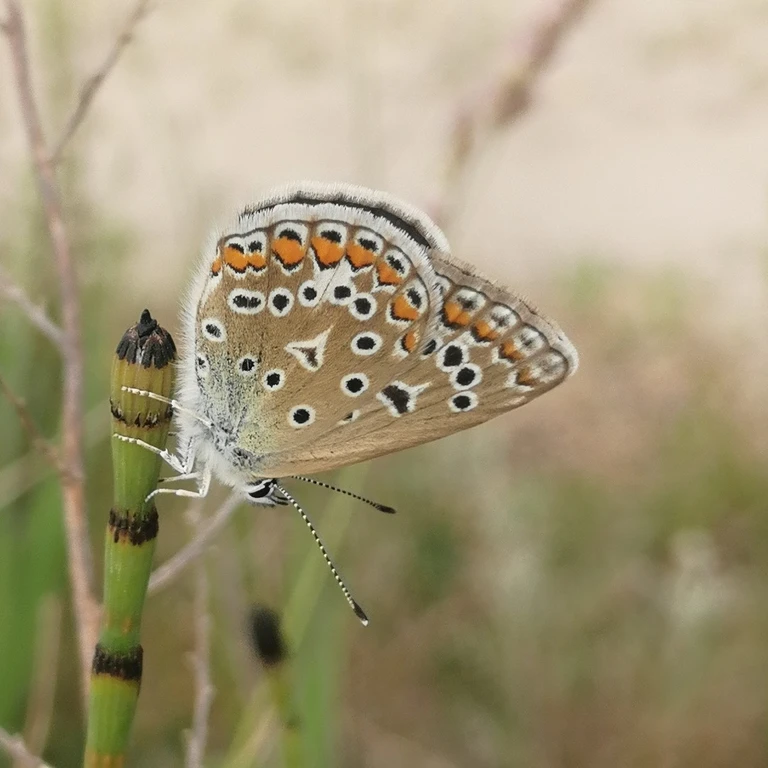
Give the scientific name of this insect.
Polyommatus icarus
